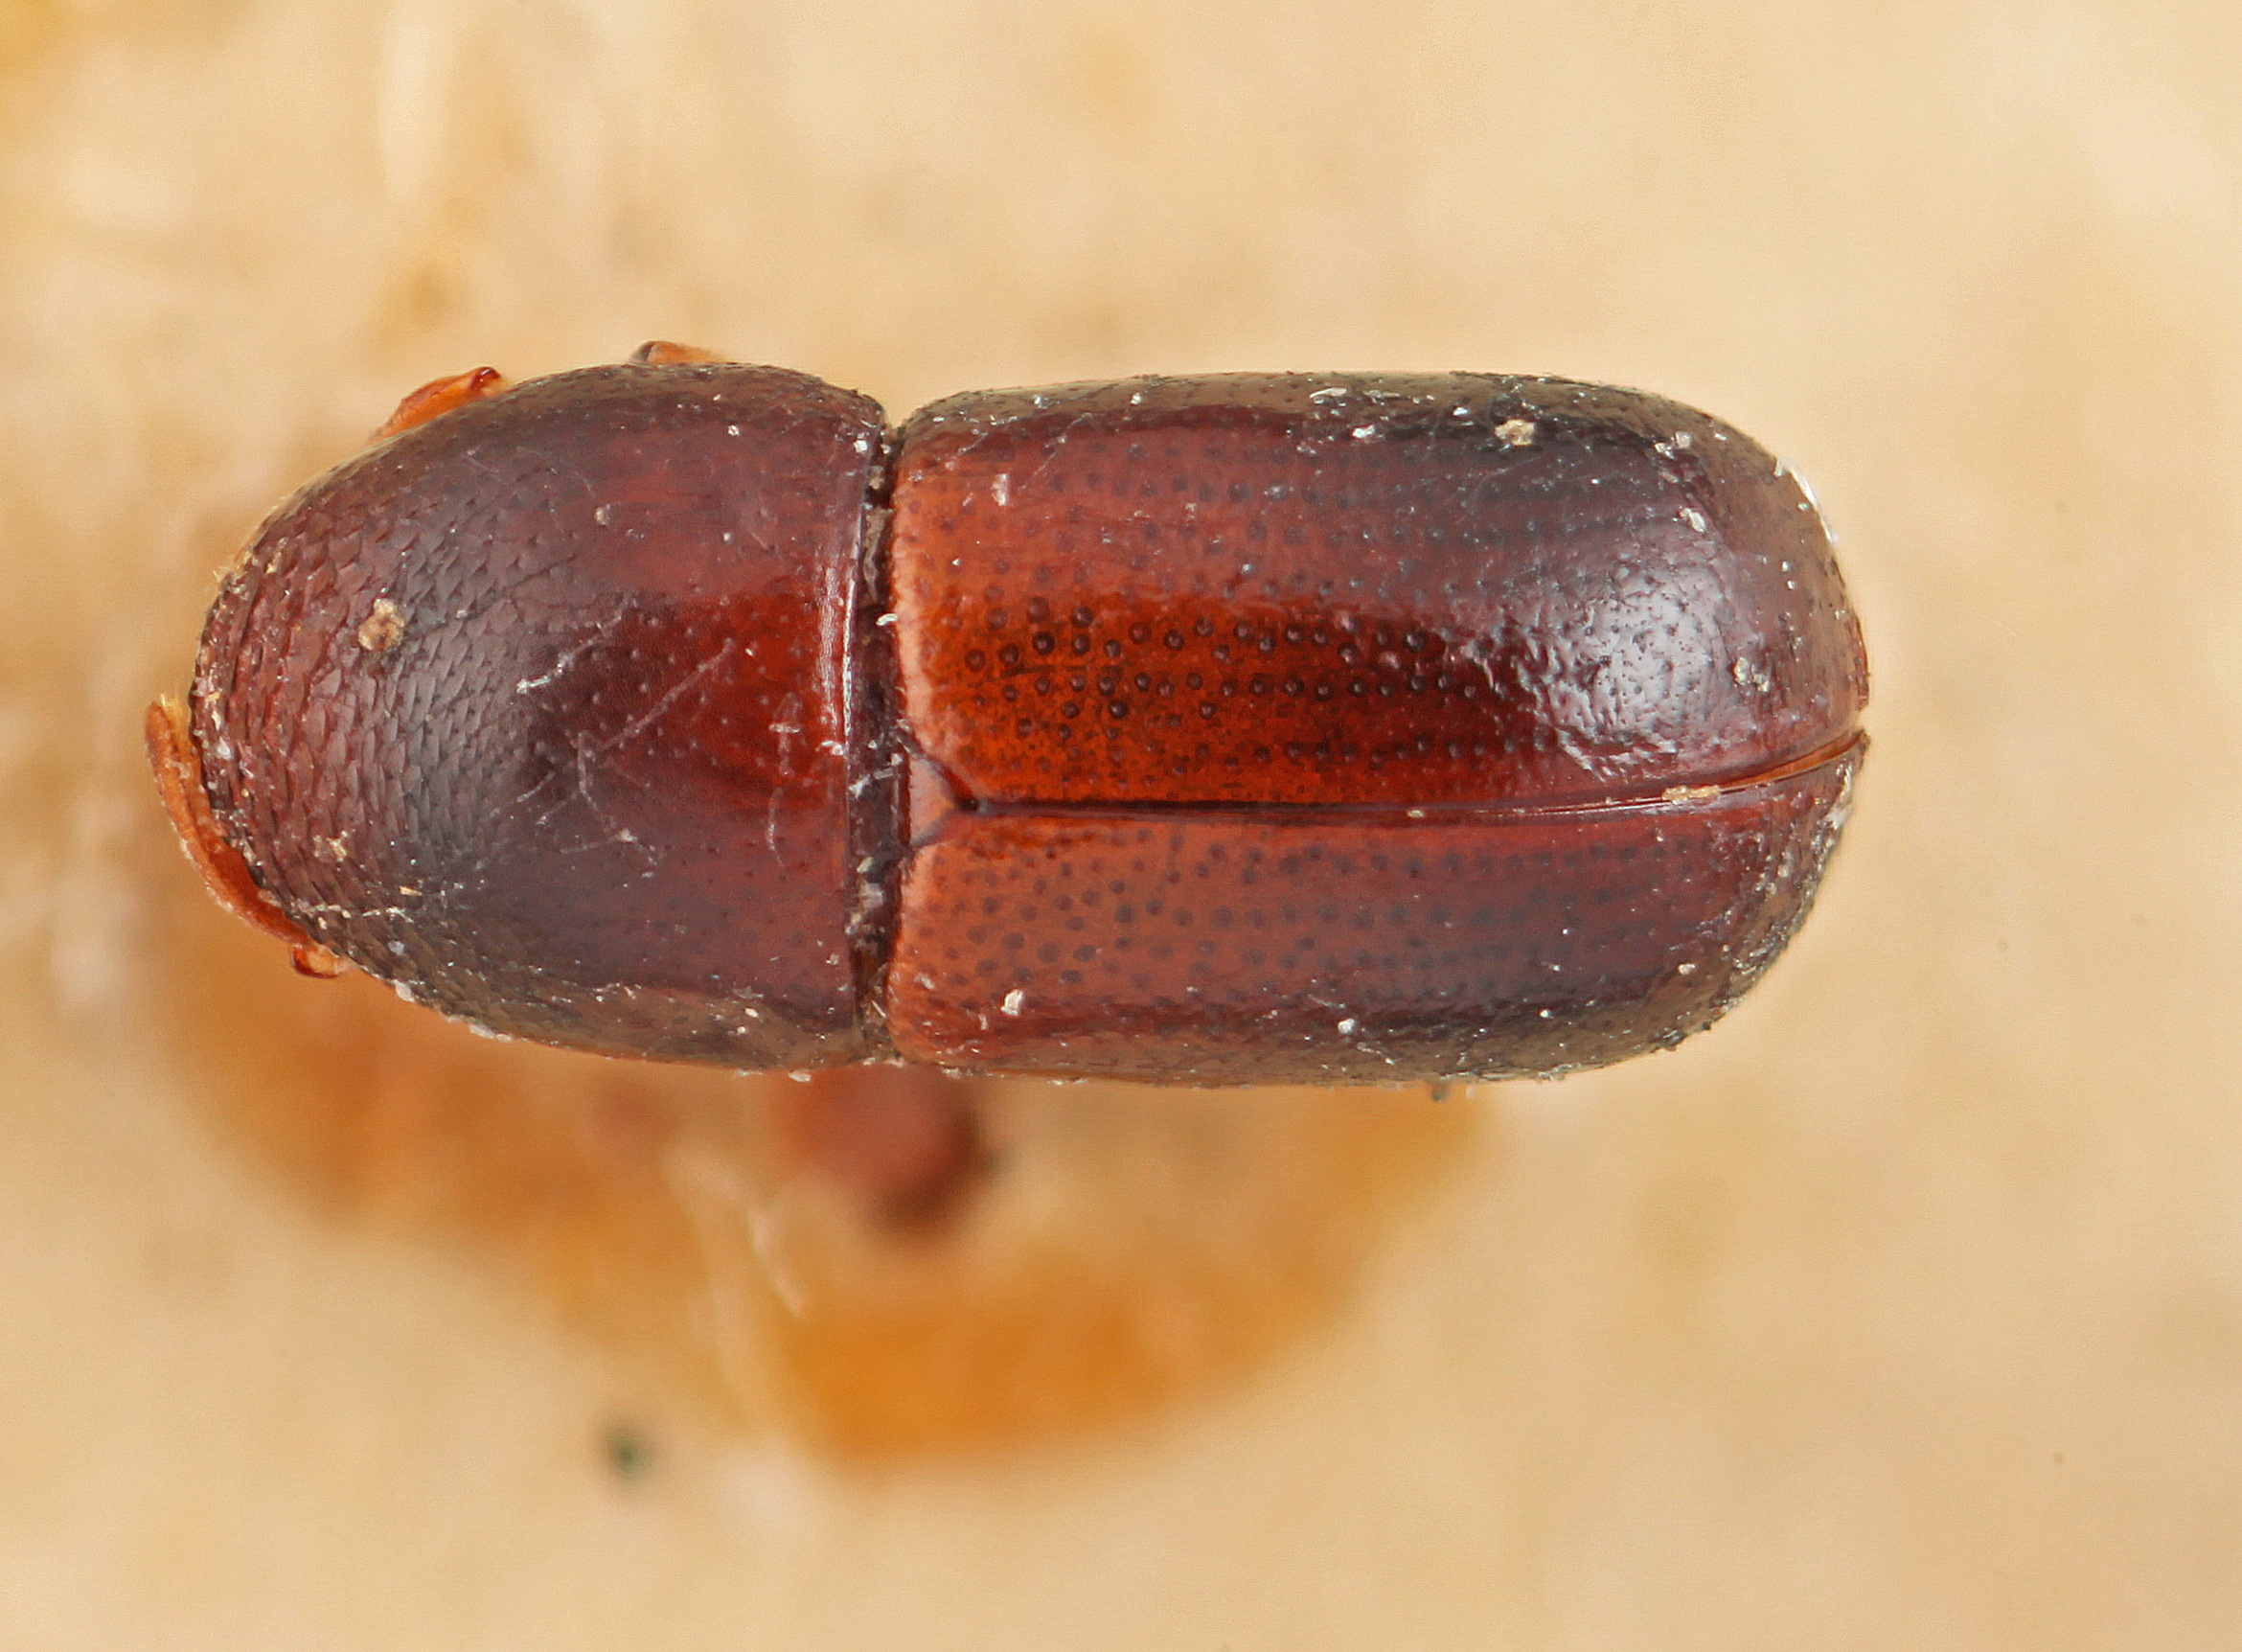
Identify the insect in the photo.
Corthylus subasperulus
